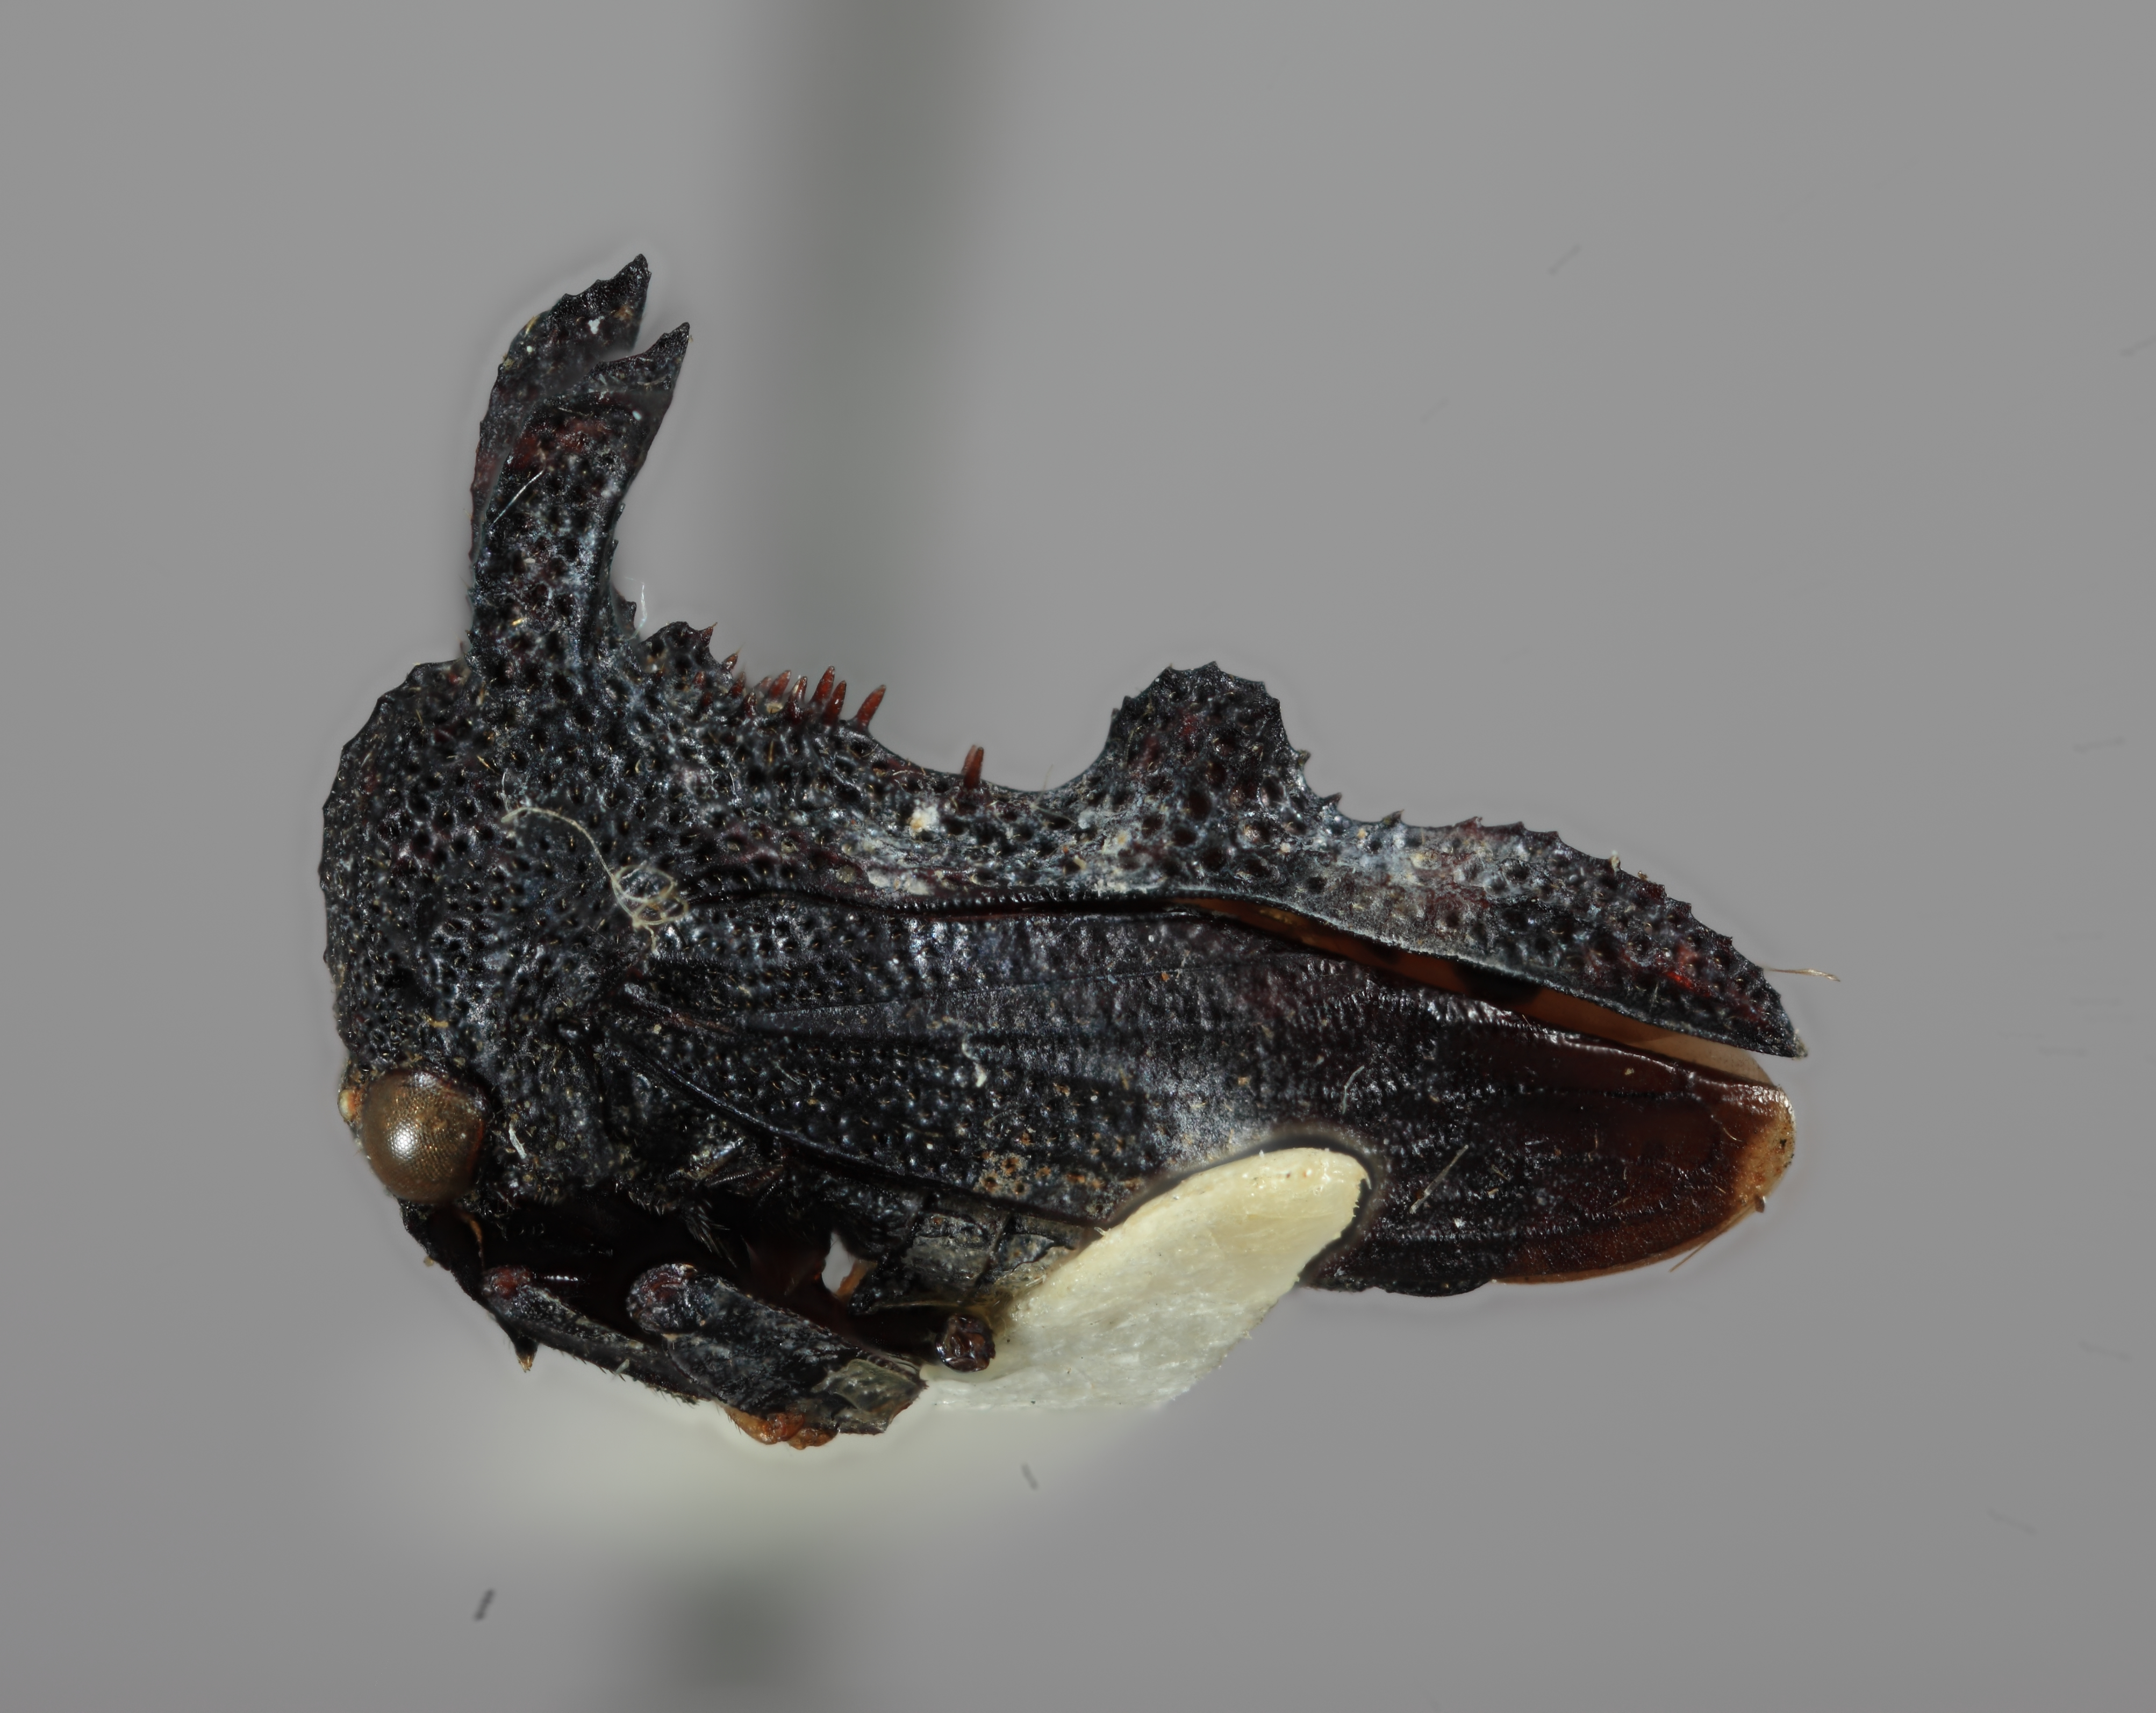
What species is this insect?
Notocera spinidorsa
